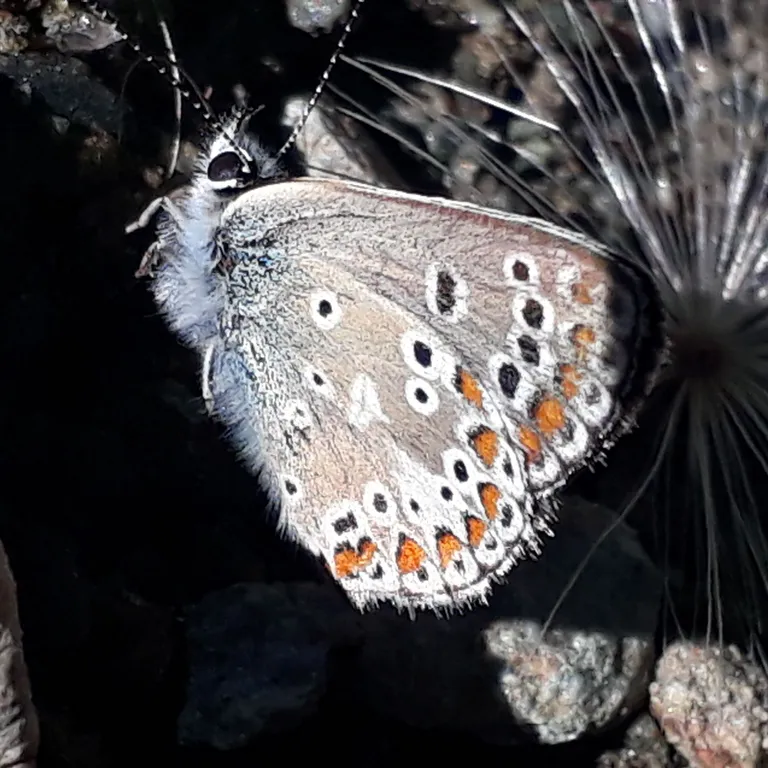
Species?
Aricia agestis/artaxerxes
